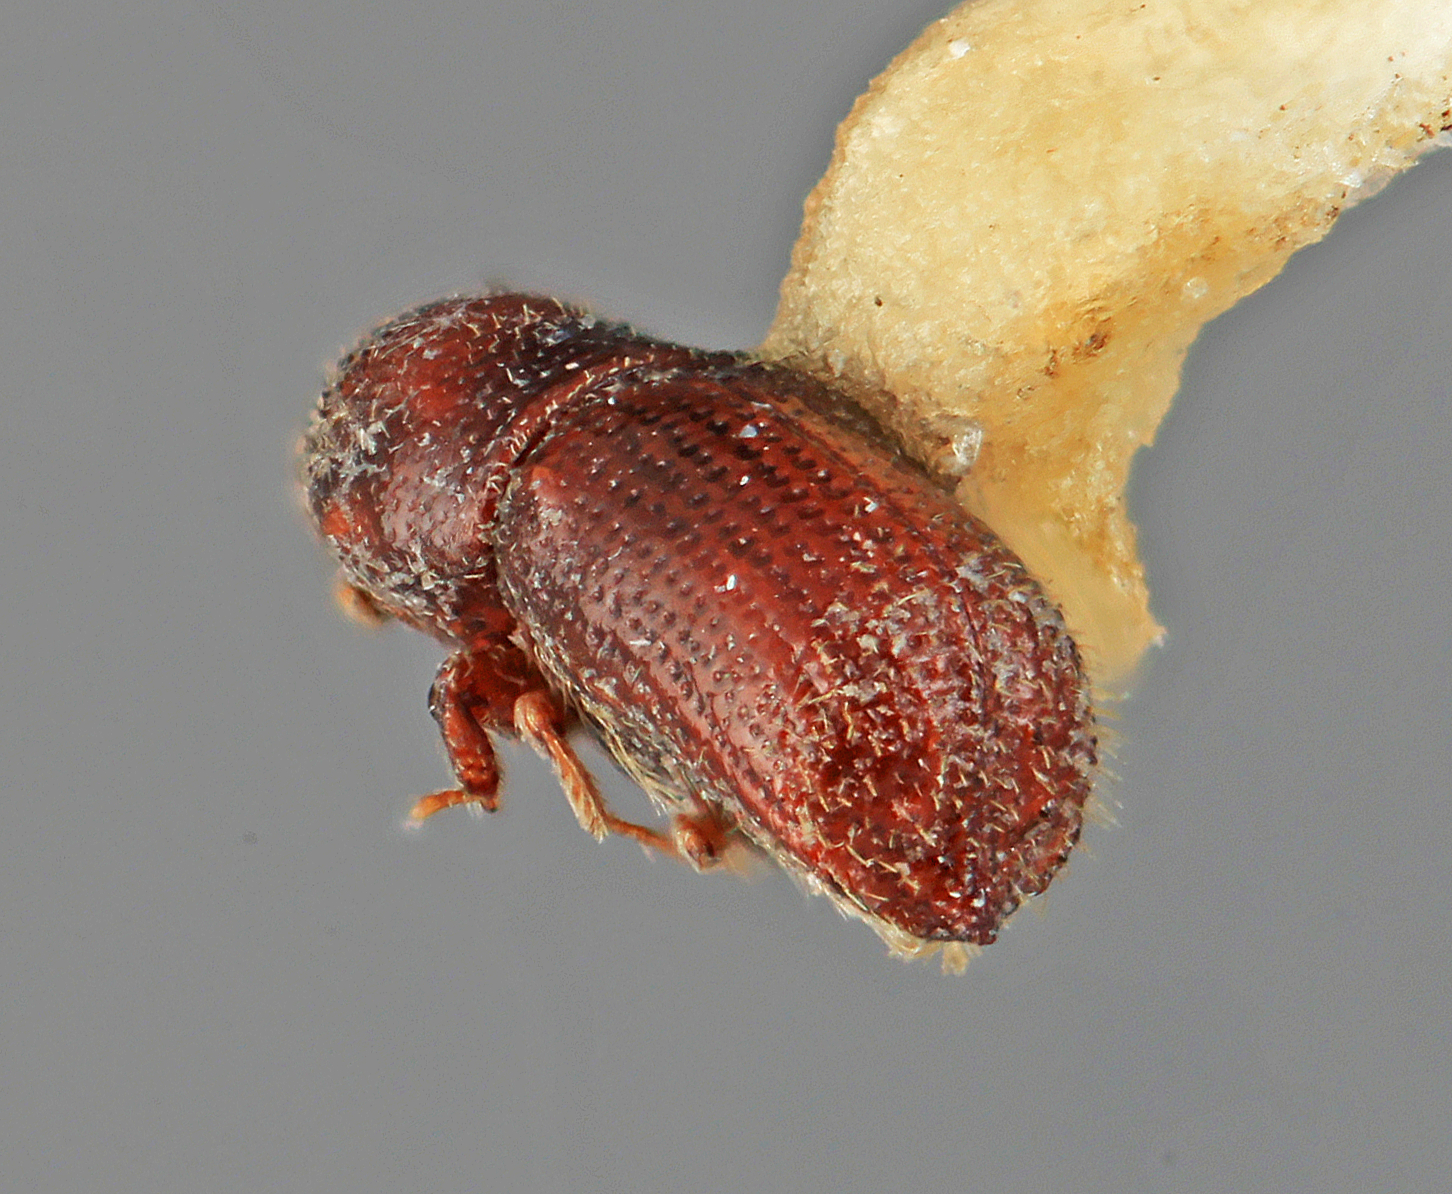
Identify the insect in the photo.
Phloeocleptus parvus
